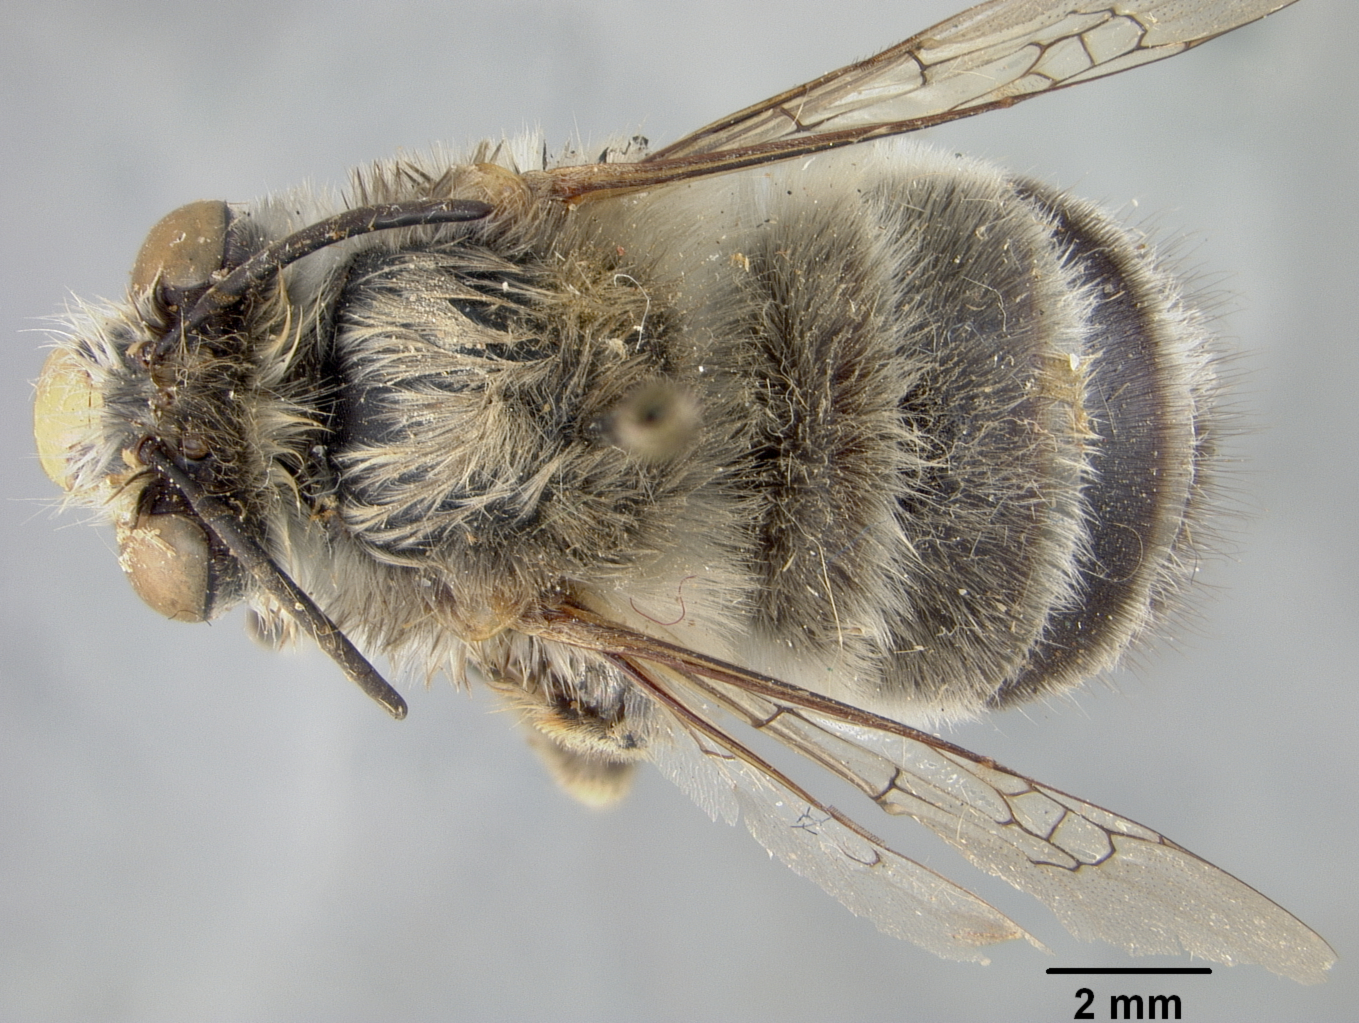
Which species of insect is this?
Anthophora melanognatha
